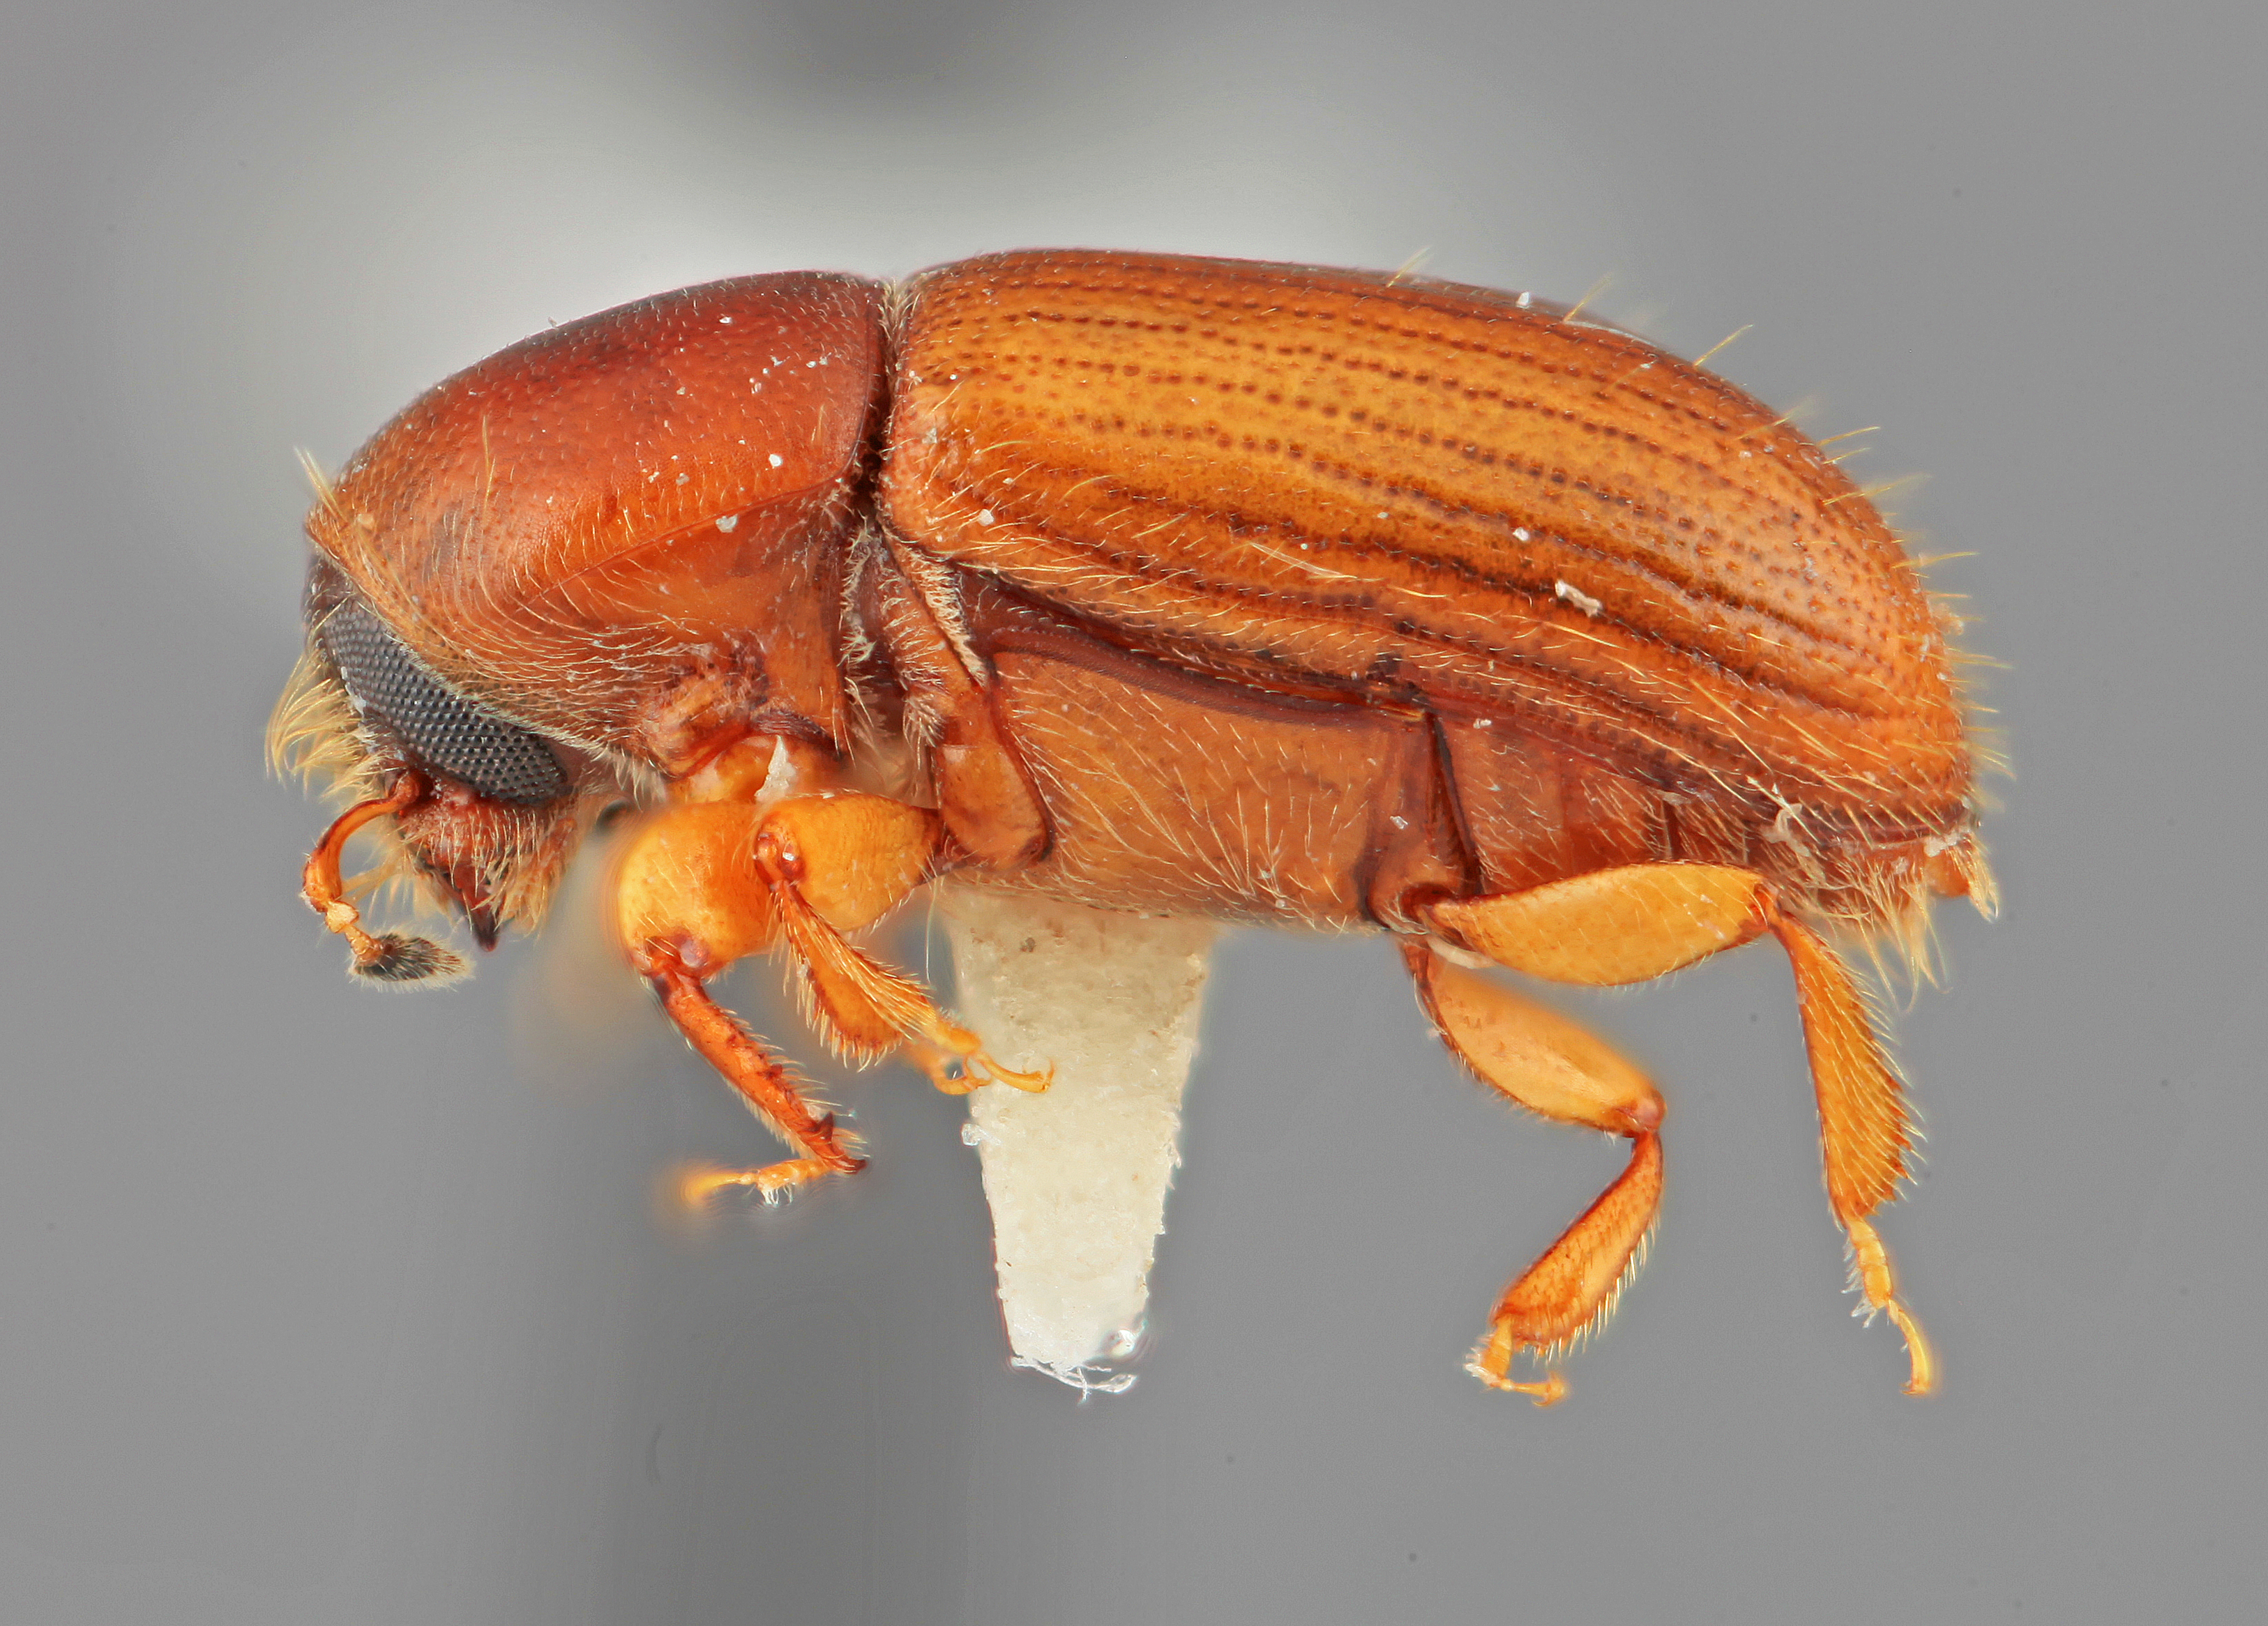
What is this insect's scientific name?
Scolytodes canaliculus
